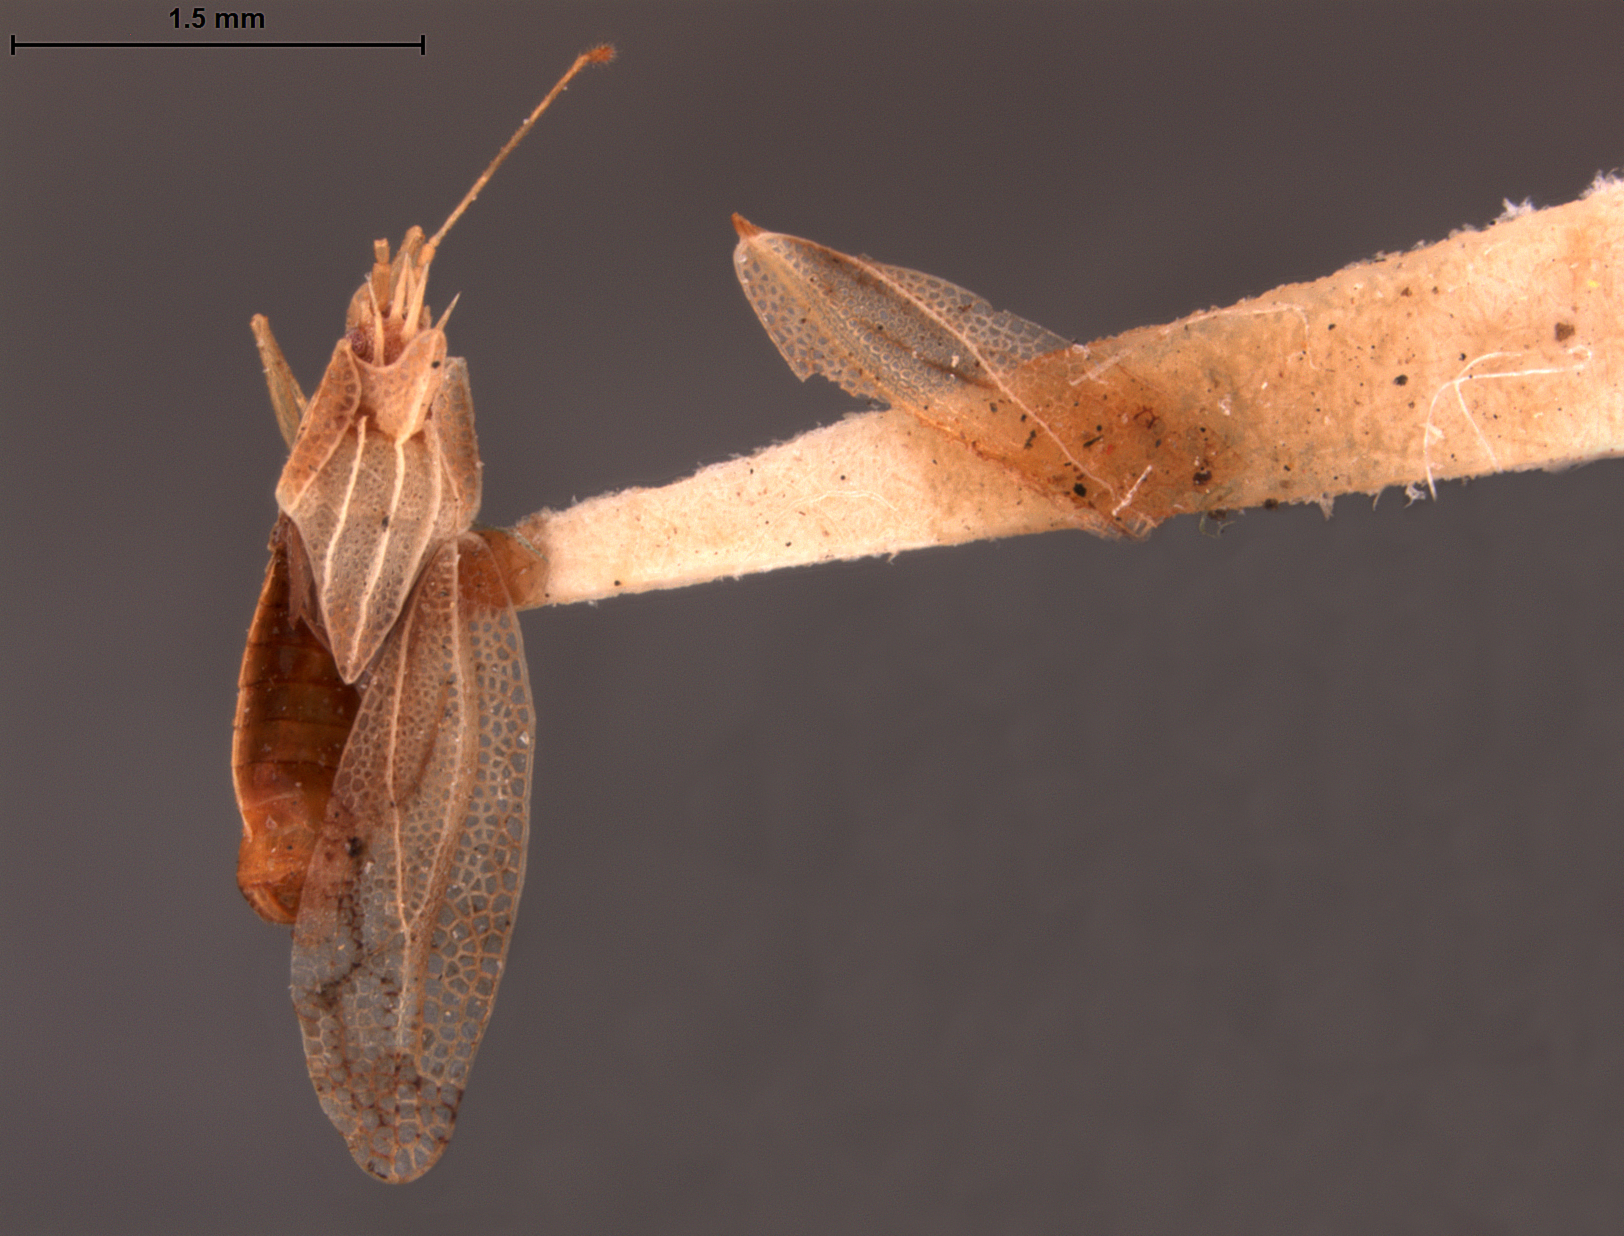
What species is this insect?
Leptodictya plana
